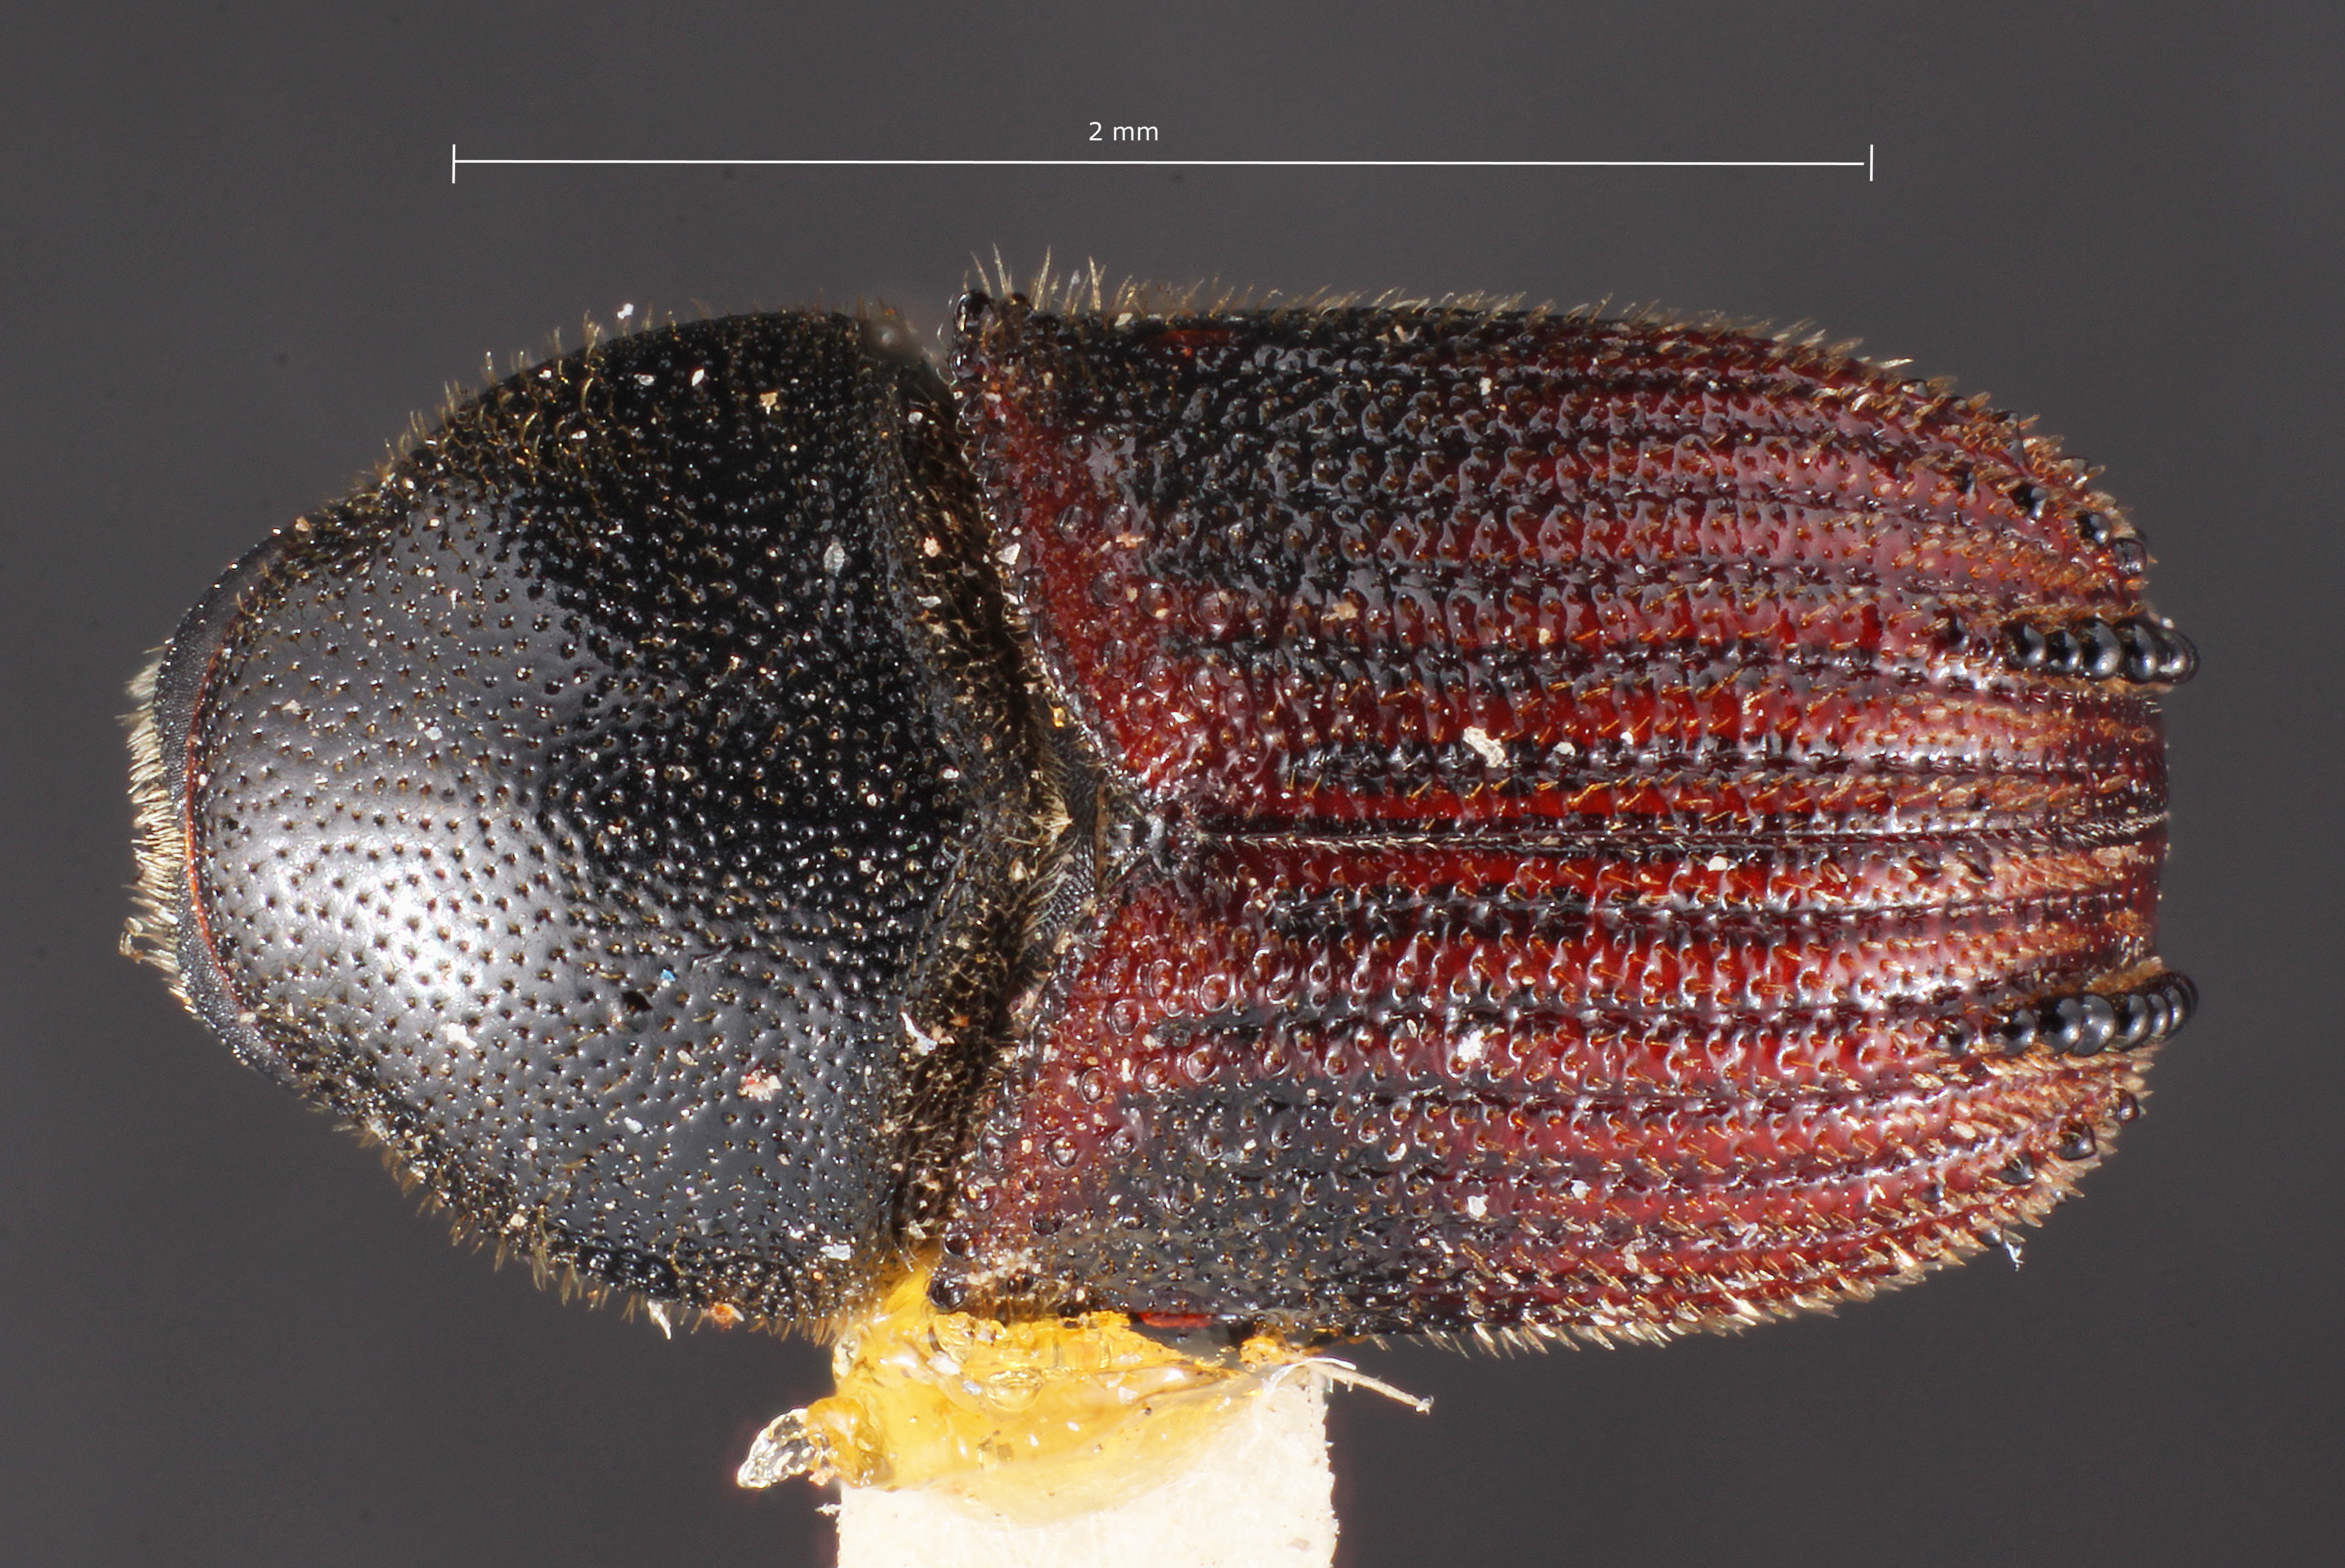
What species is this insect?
Phloeosinus chiricahua
